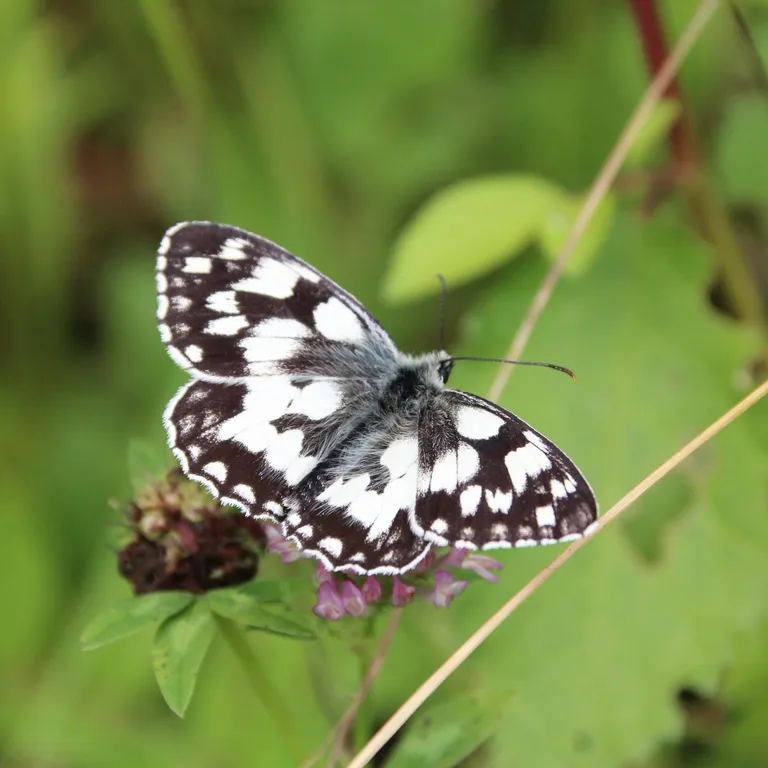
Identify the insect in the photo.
Melanargia galathea
